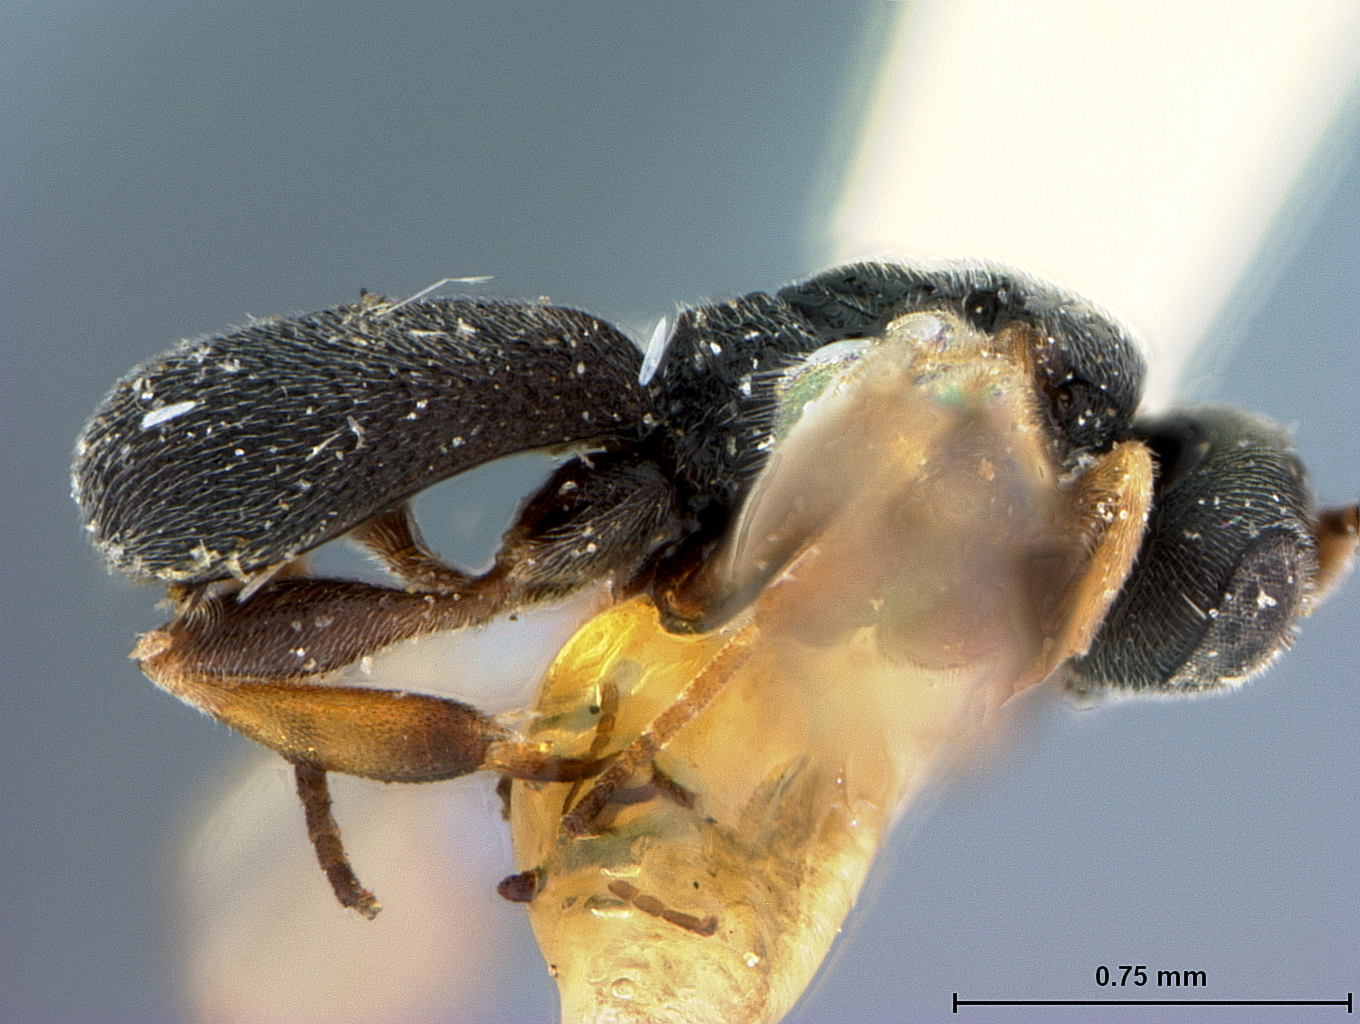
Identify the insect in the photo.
Chelonus prunicola
